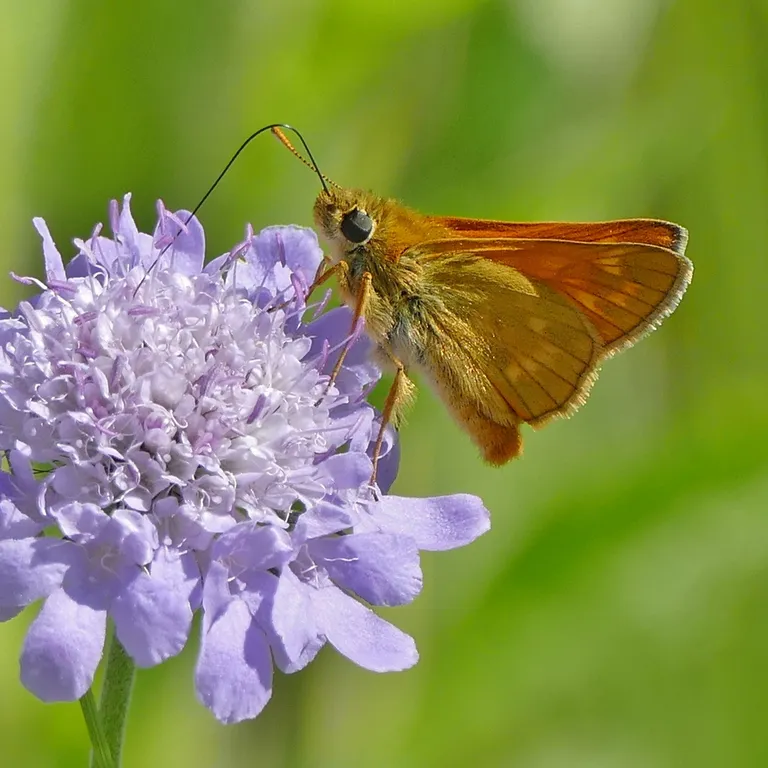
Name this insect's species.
Ochlodes sylvanus (also Ochlodes venata)
